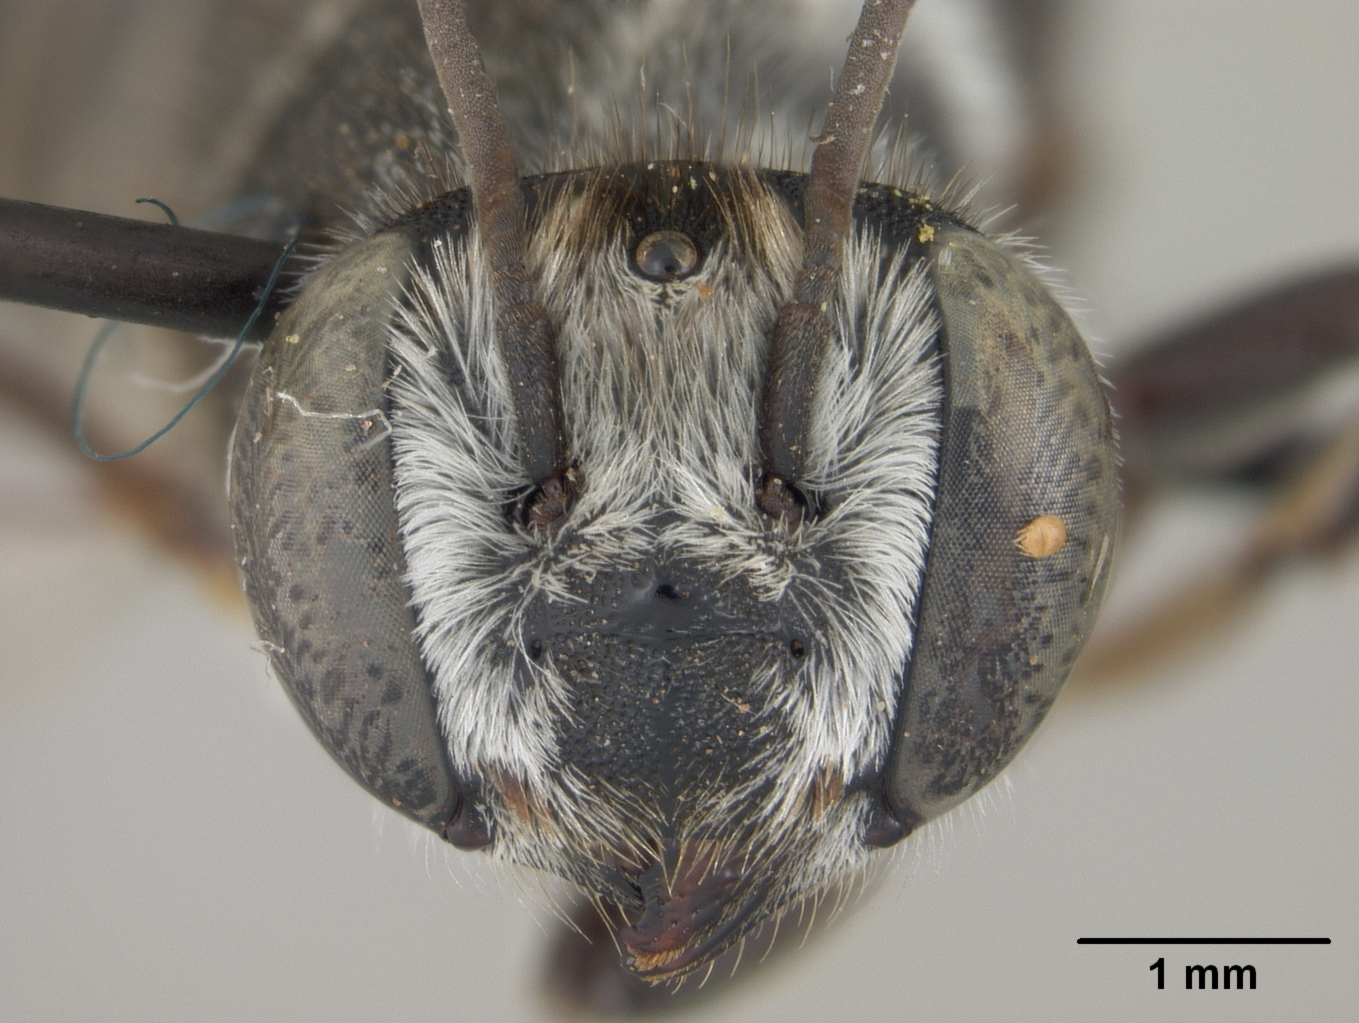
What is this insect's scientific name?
Megachile argyrea
